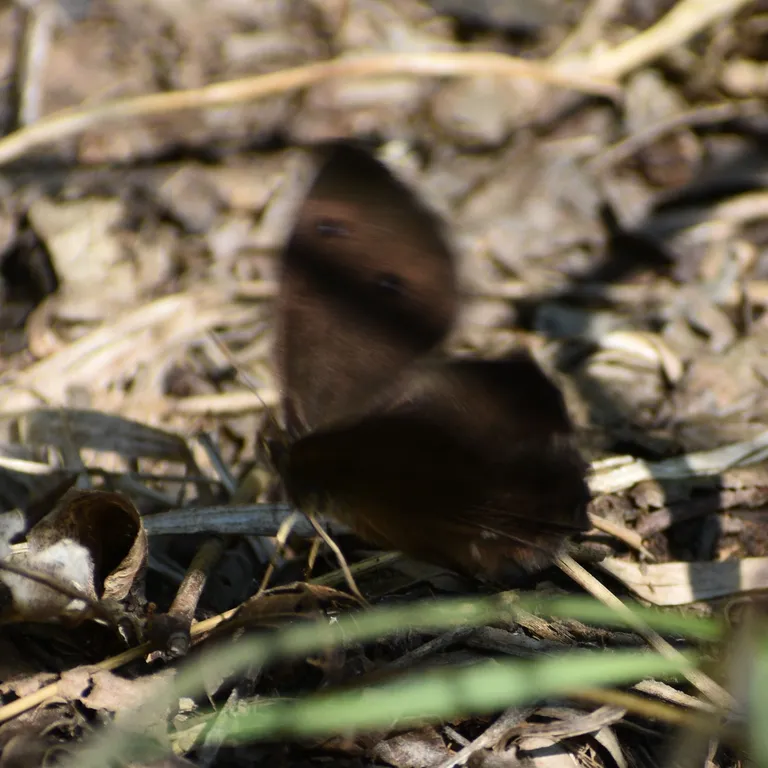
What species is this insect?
Minois dryas
